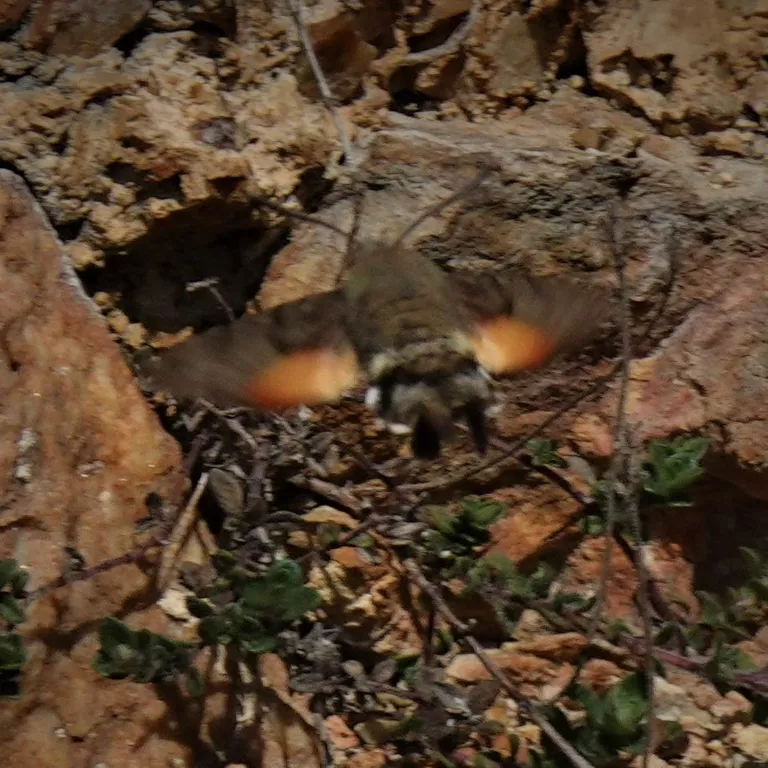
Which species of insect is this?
Macroglossum stellatarum
